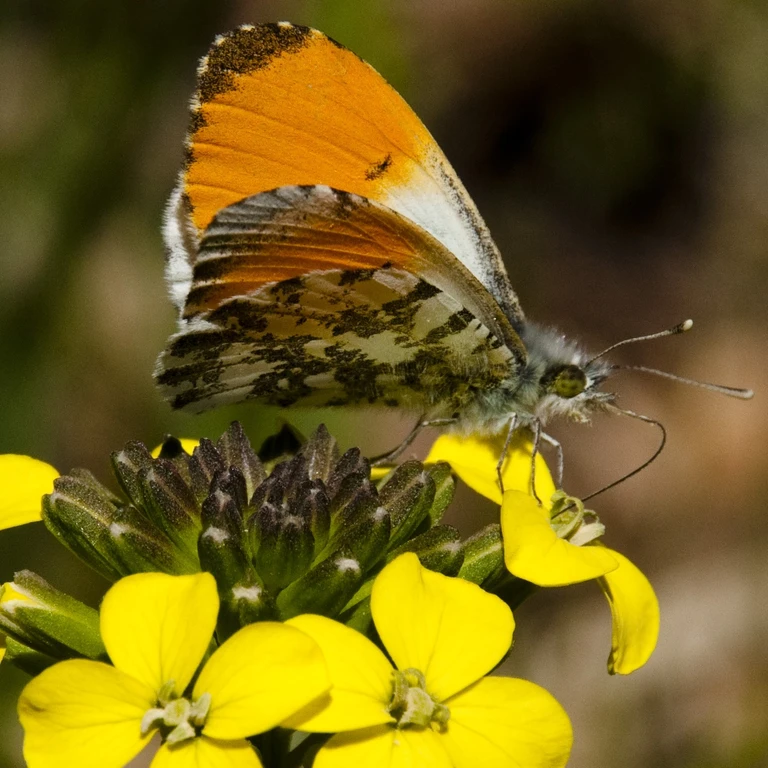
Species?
Anthocharis cardamines
